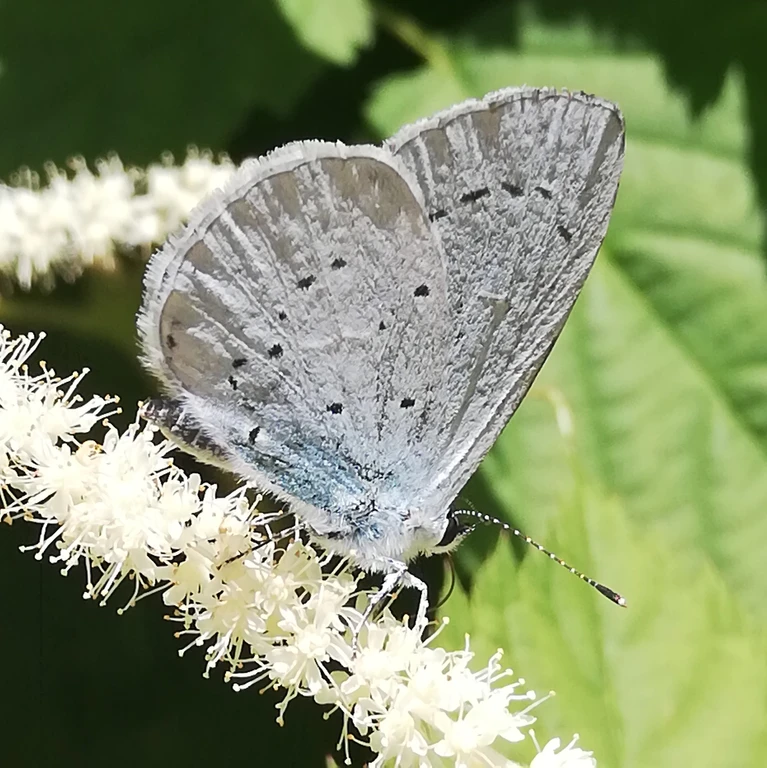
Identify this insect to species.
Celastrina argiolus
